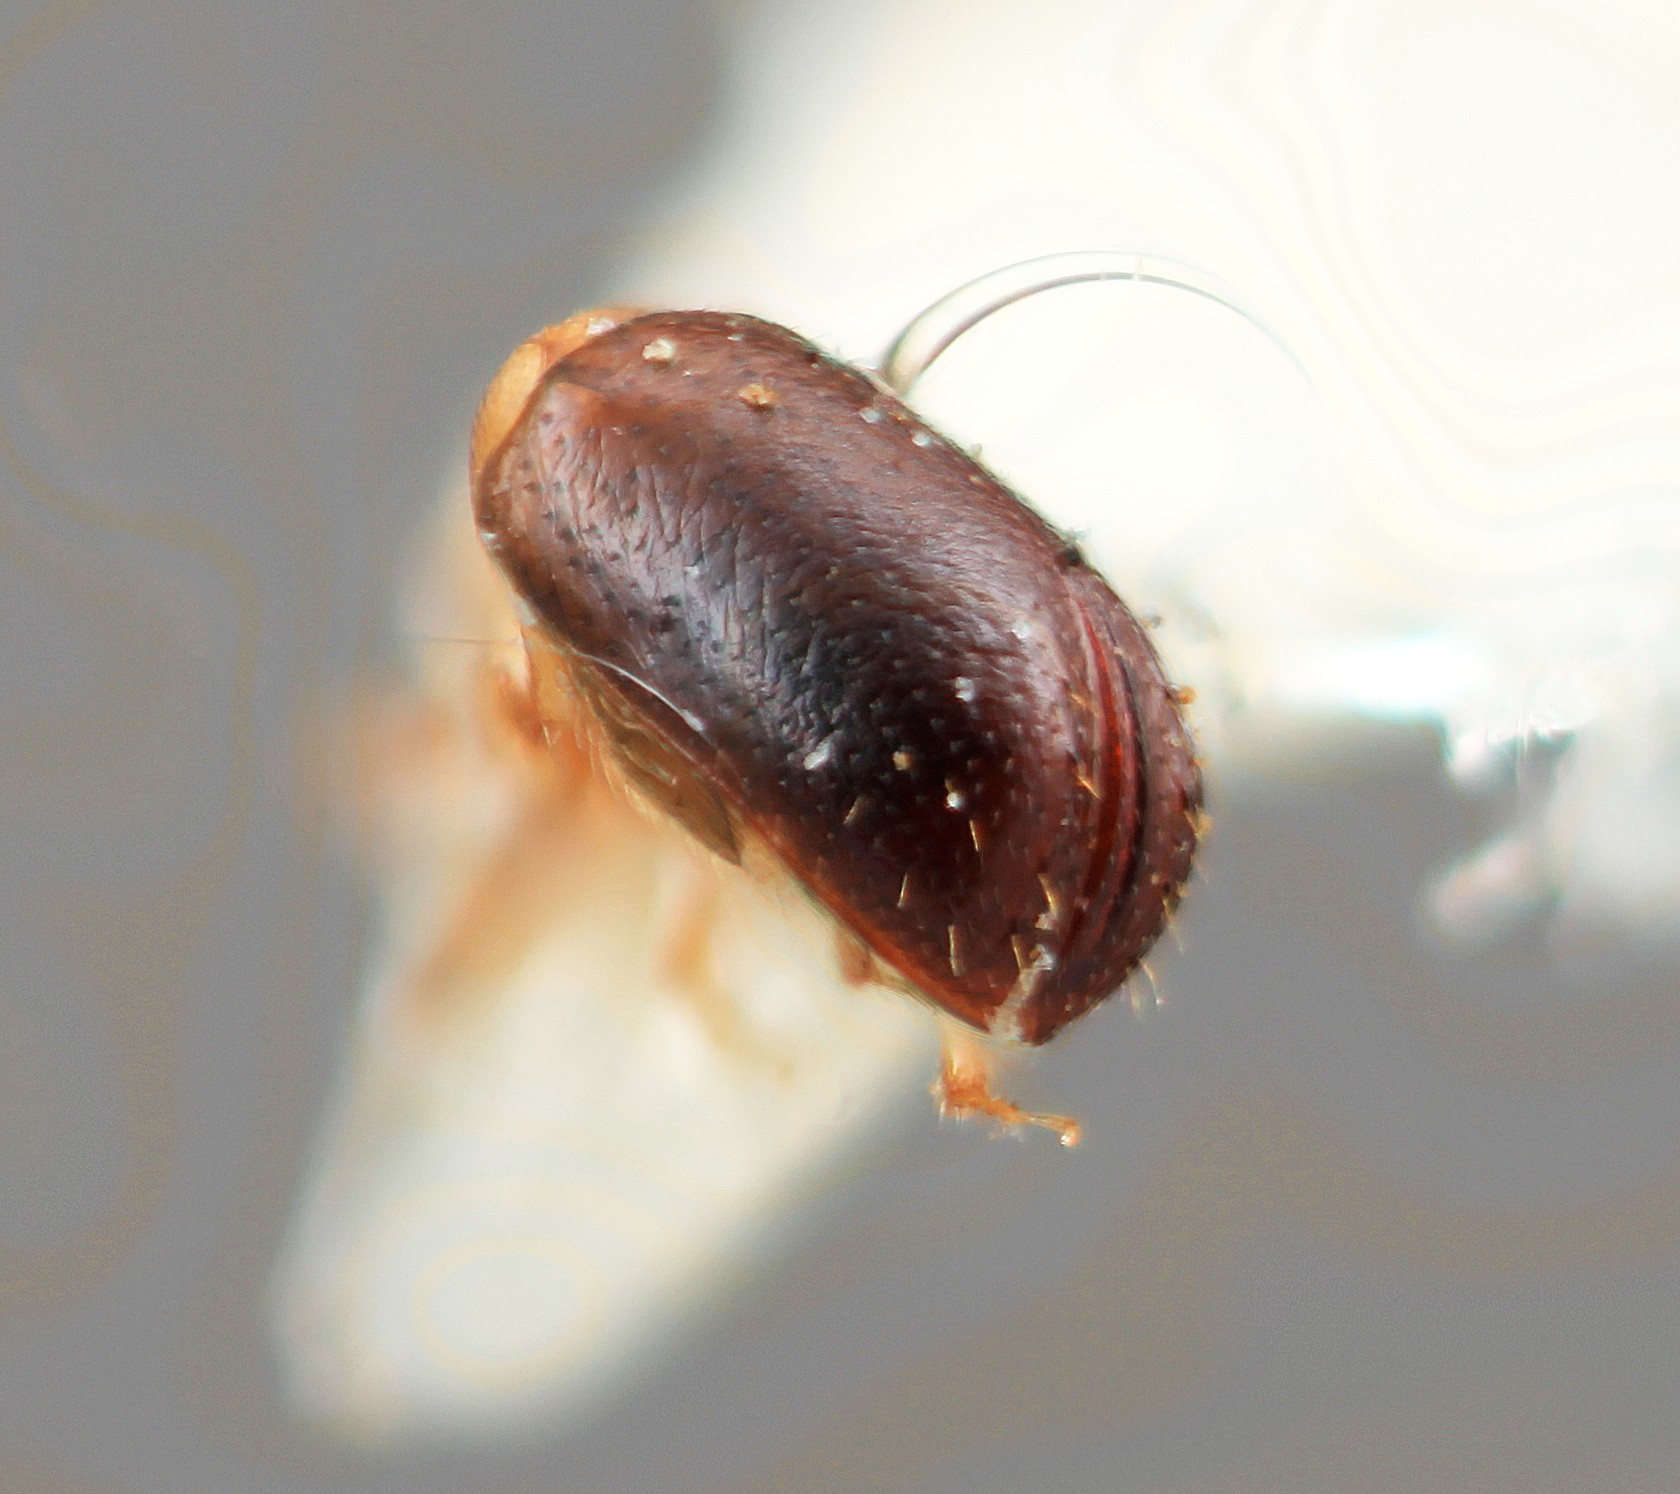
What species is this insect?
Corthylus exiguus
